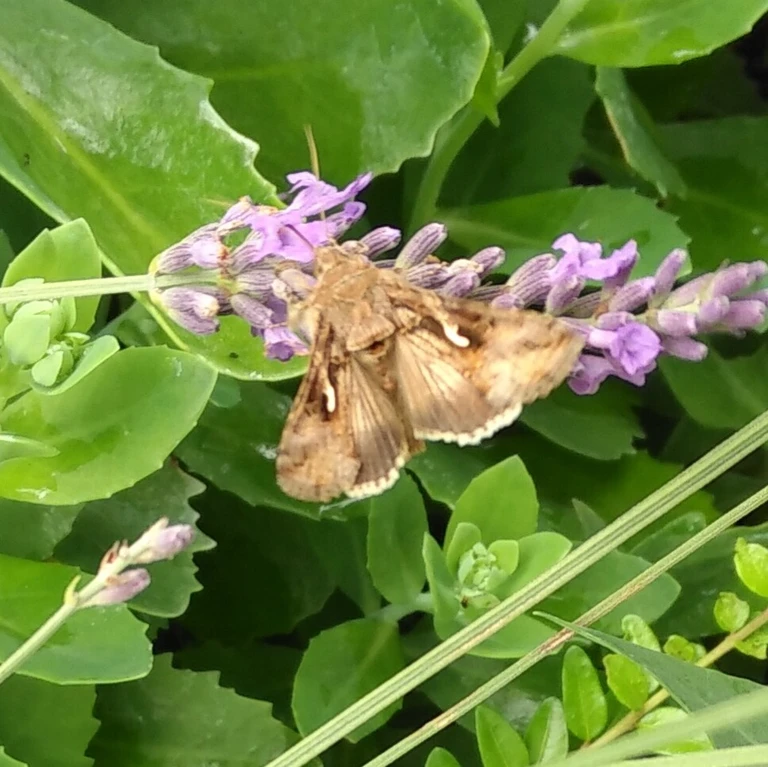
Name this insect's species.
Autographa gamma
